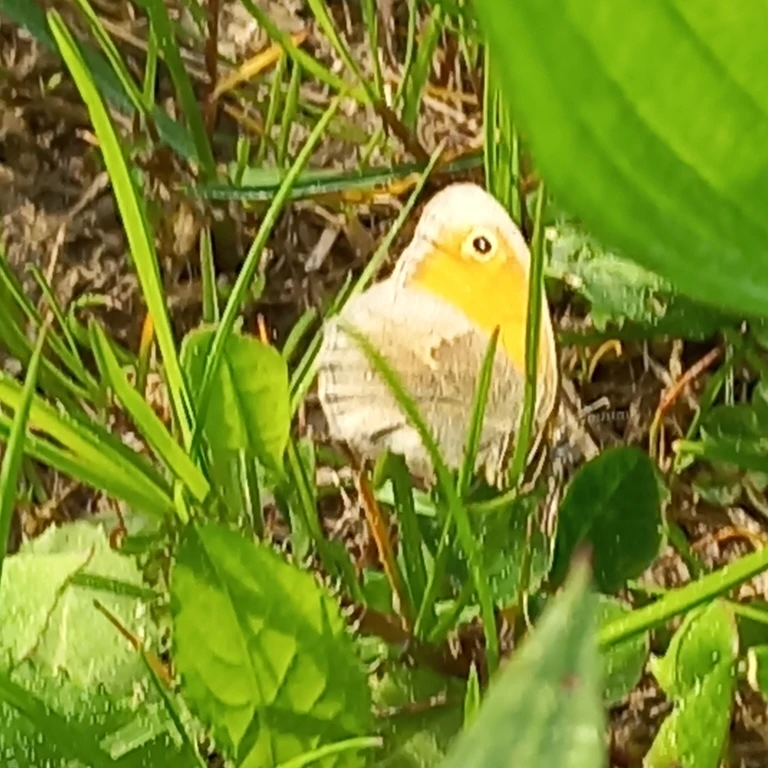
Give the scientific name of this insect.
Coenonympha pamphilus
